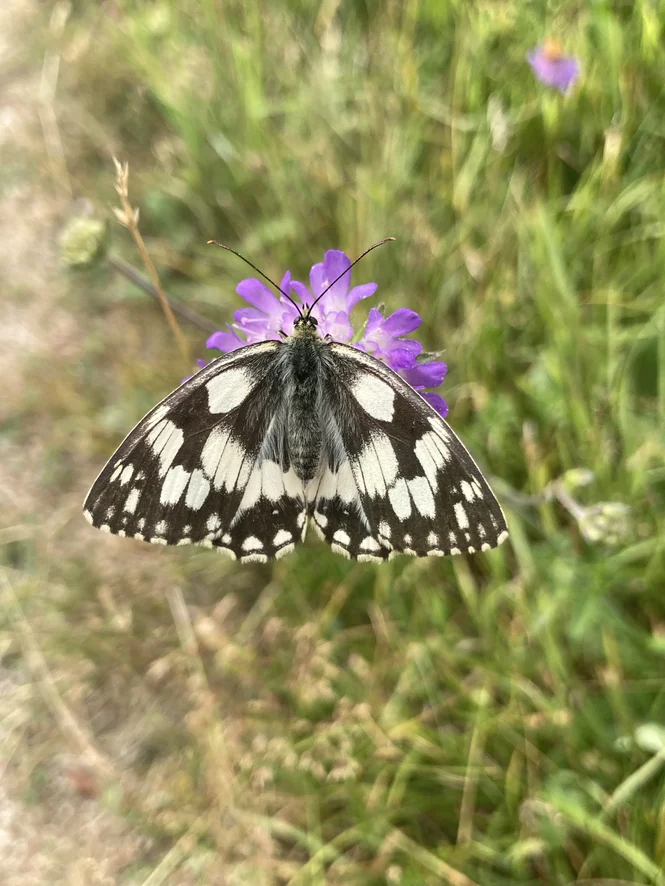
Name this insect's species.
Melanargia galathea
